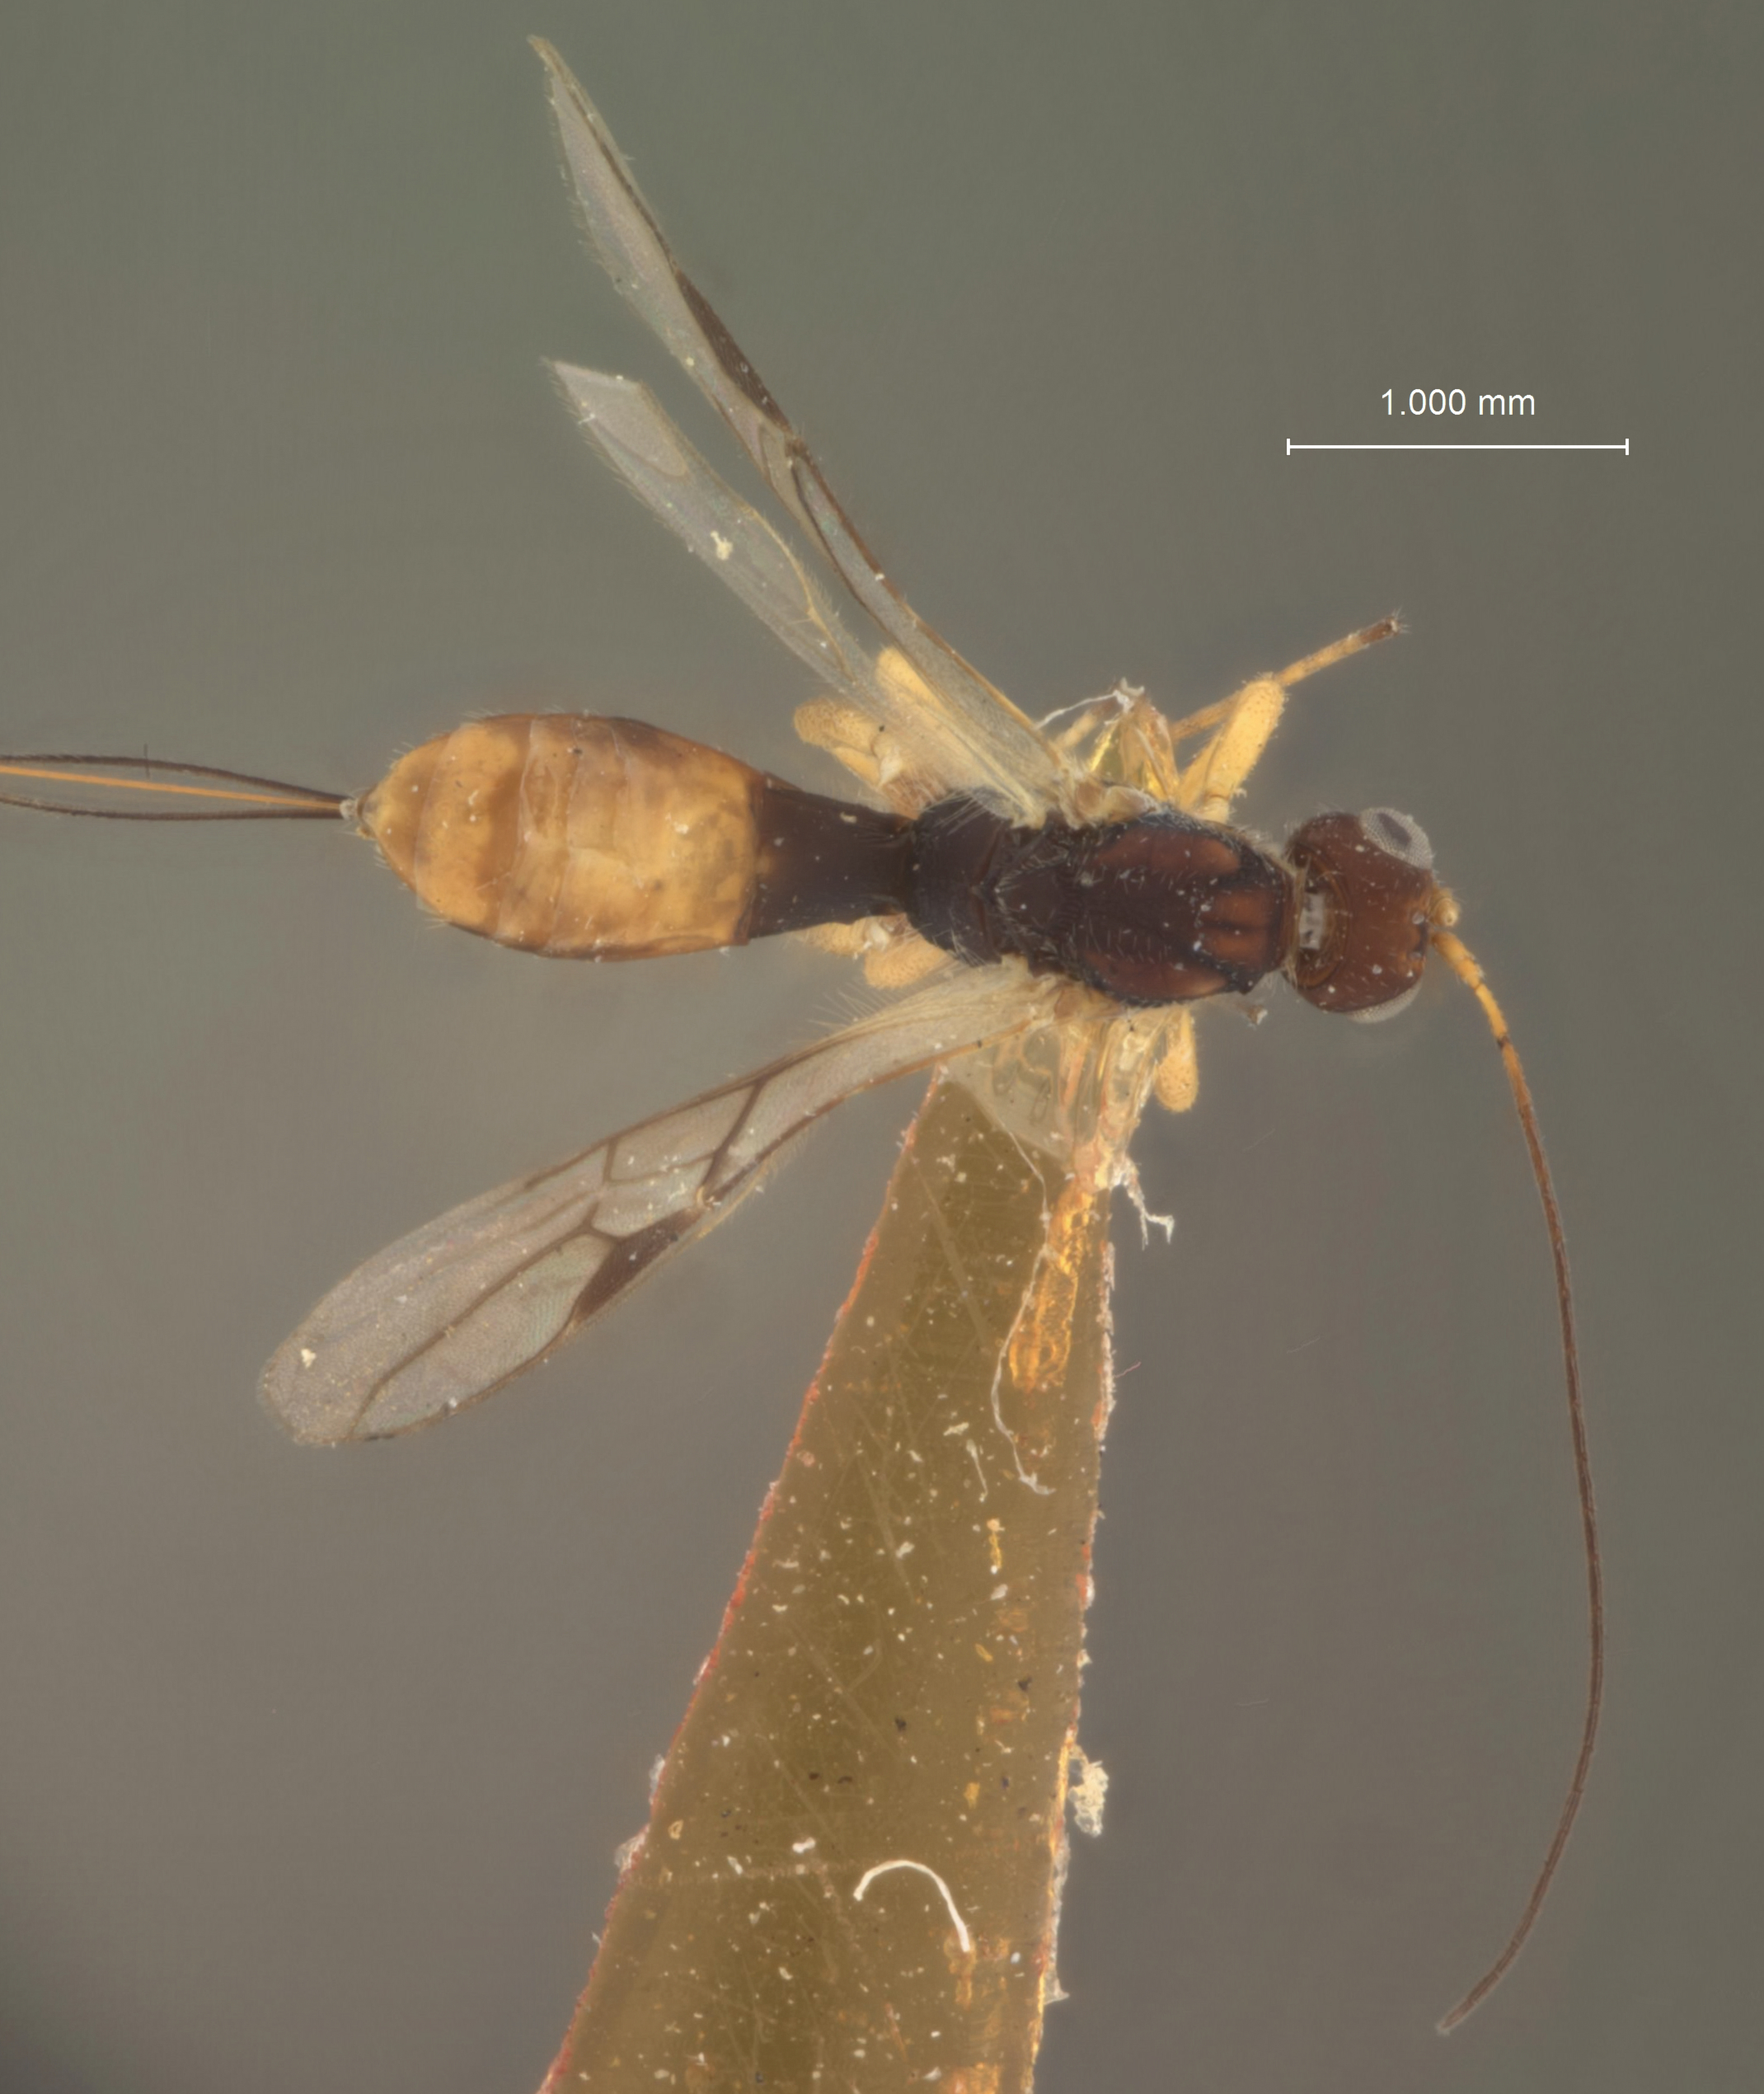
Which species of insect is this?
Ecphylus hicoriae
